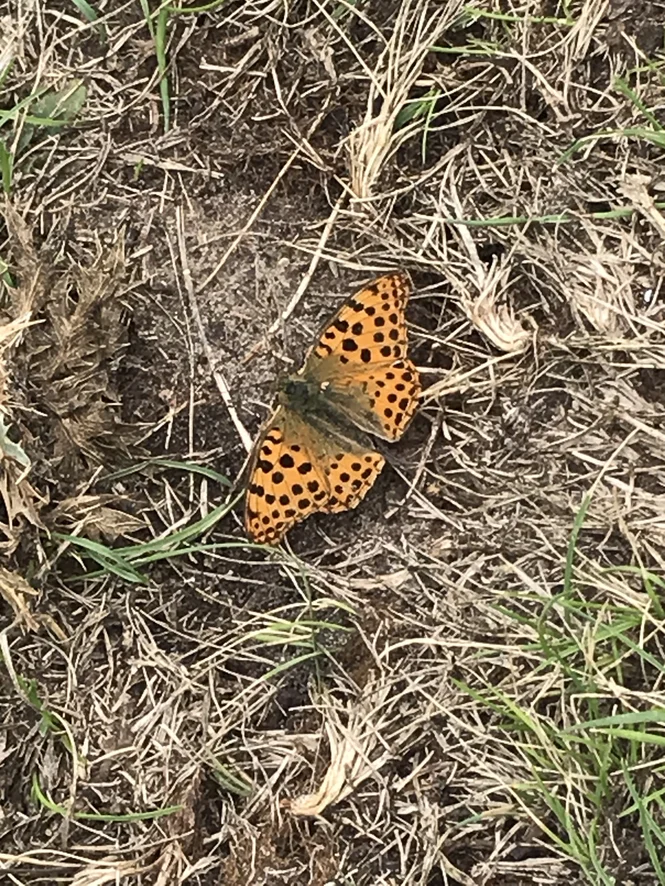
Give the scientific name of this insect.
Issoria lathonia
